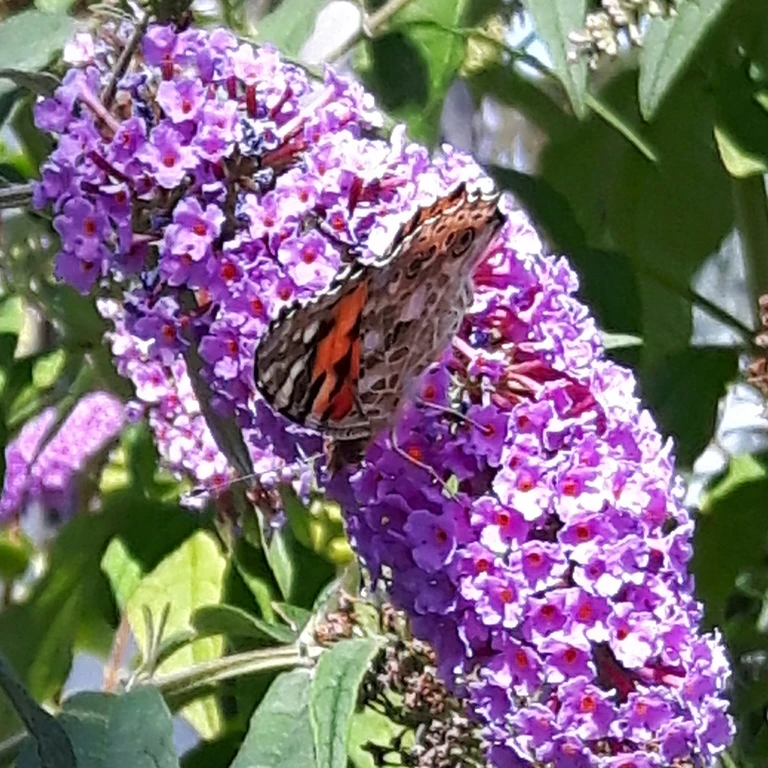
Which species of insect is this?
Vanessa cardui
